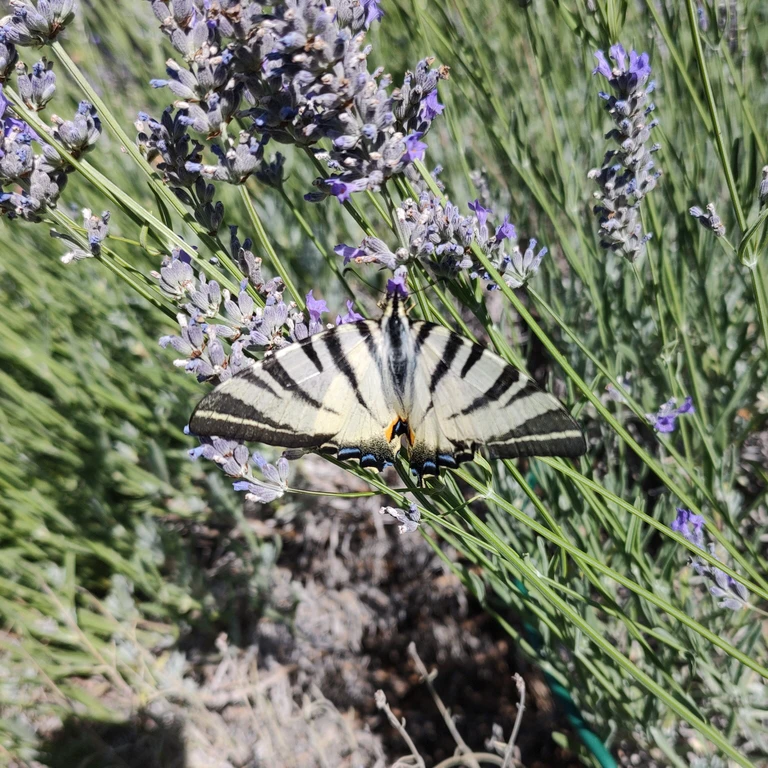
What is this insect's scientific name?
Iphiclides podalirius
